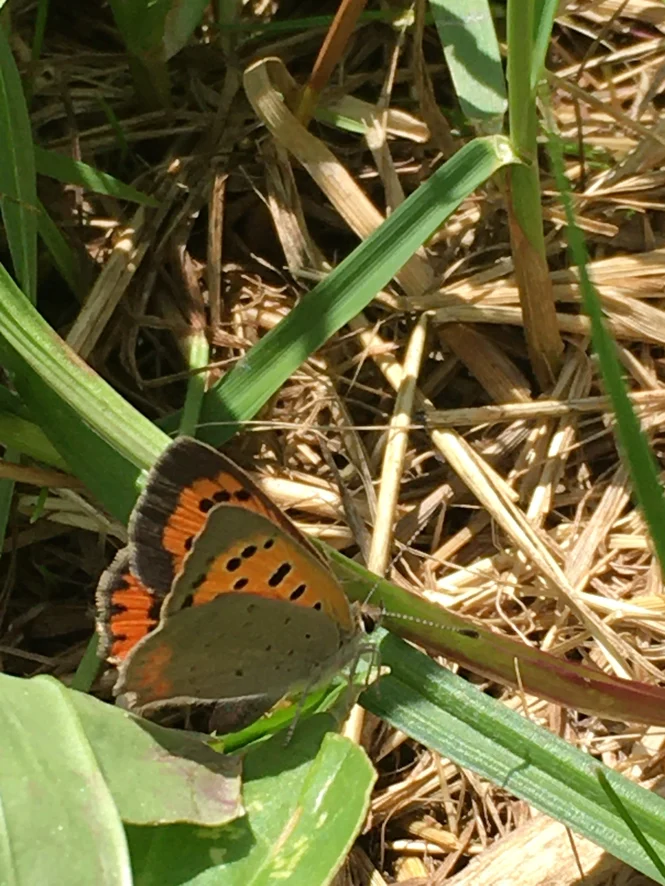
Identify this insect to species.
Lycaena phlaeas
